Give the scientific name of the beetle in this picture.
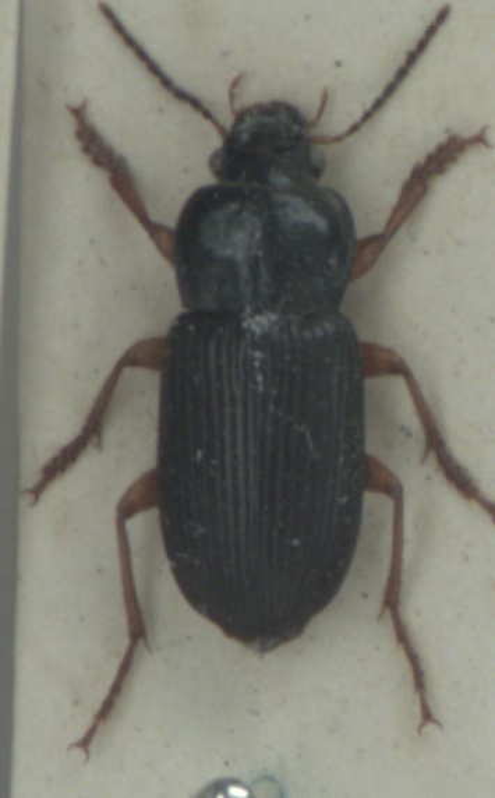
Anisodactylus binotatus
